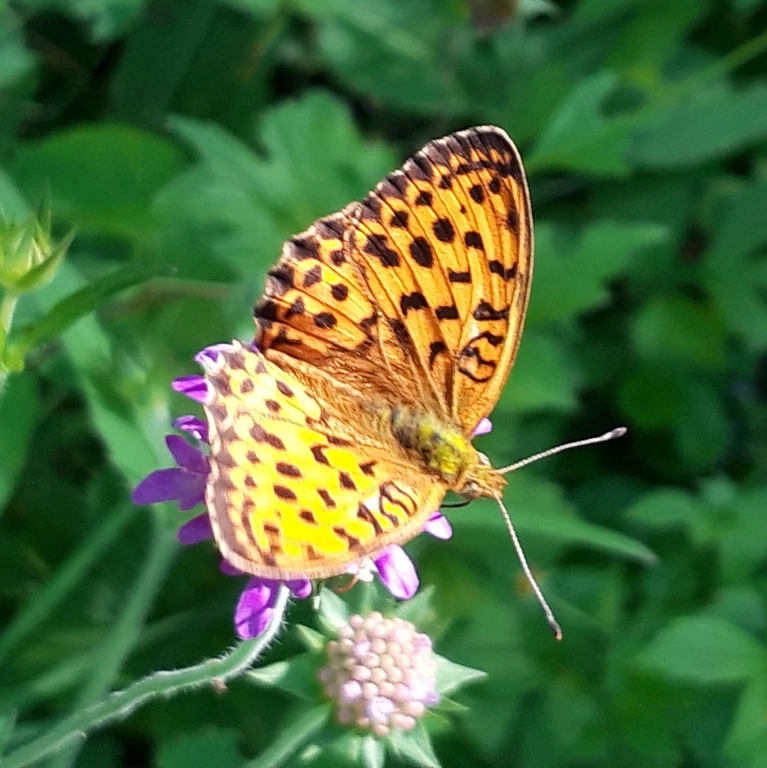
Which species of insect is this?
Brenthis daphne
